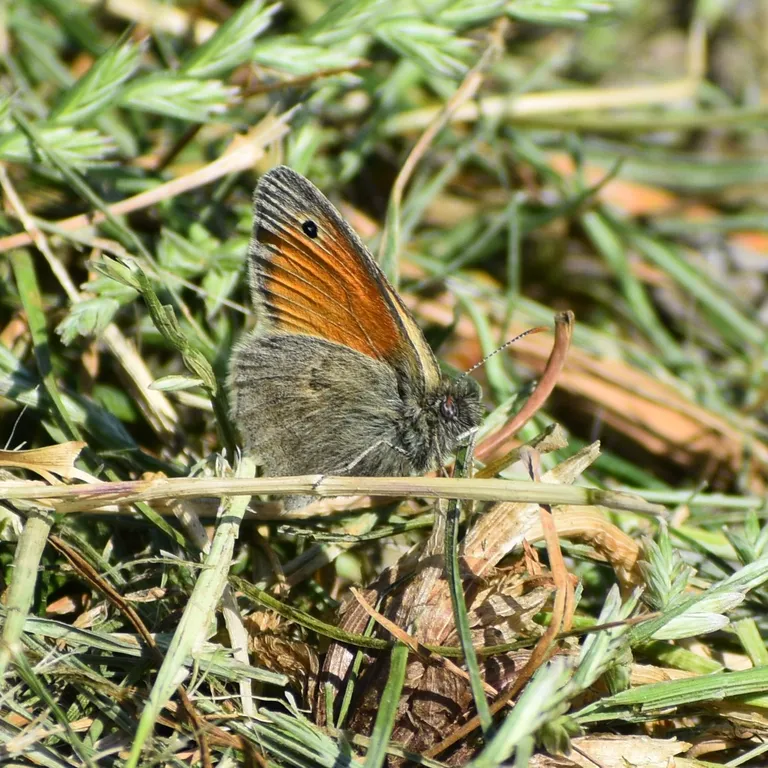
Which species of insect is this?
Coenonympha pamphilus
